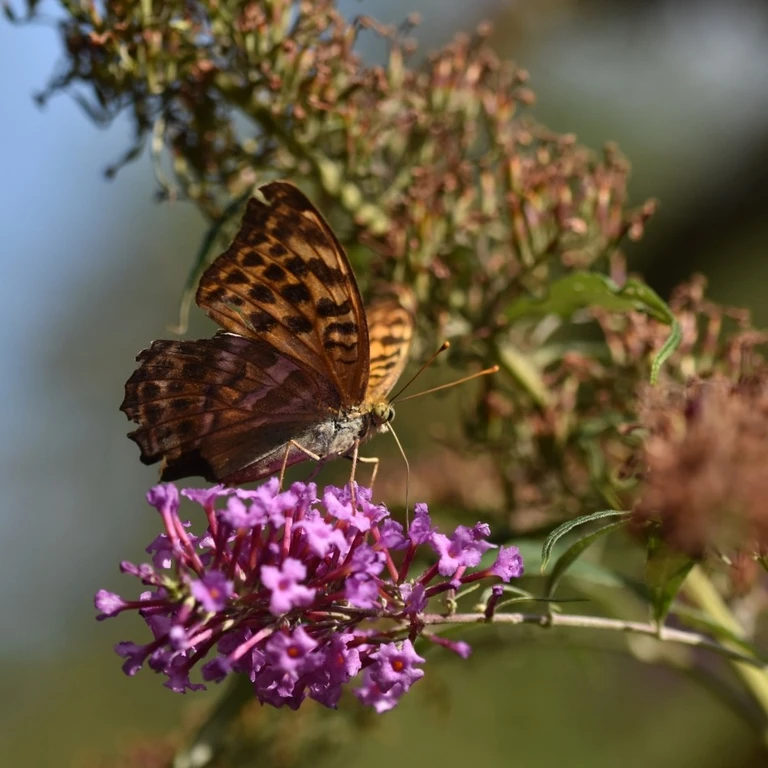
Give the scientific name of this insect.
Argynnis paphia
